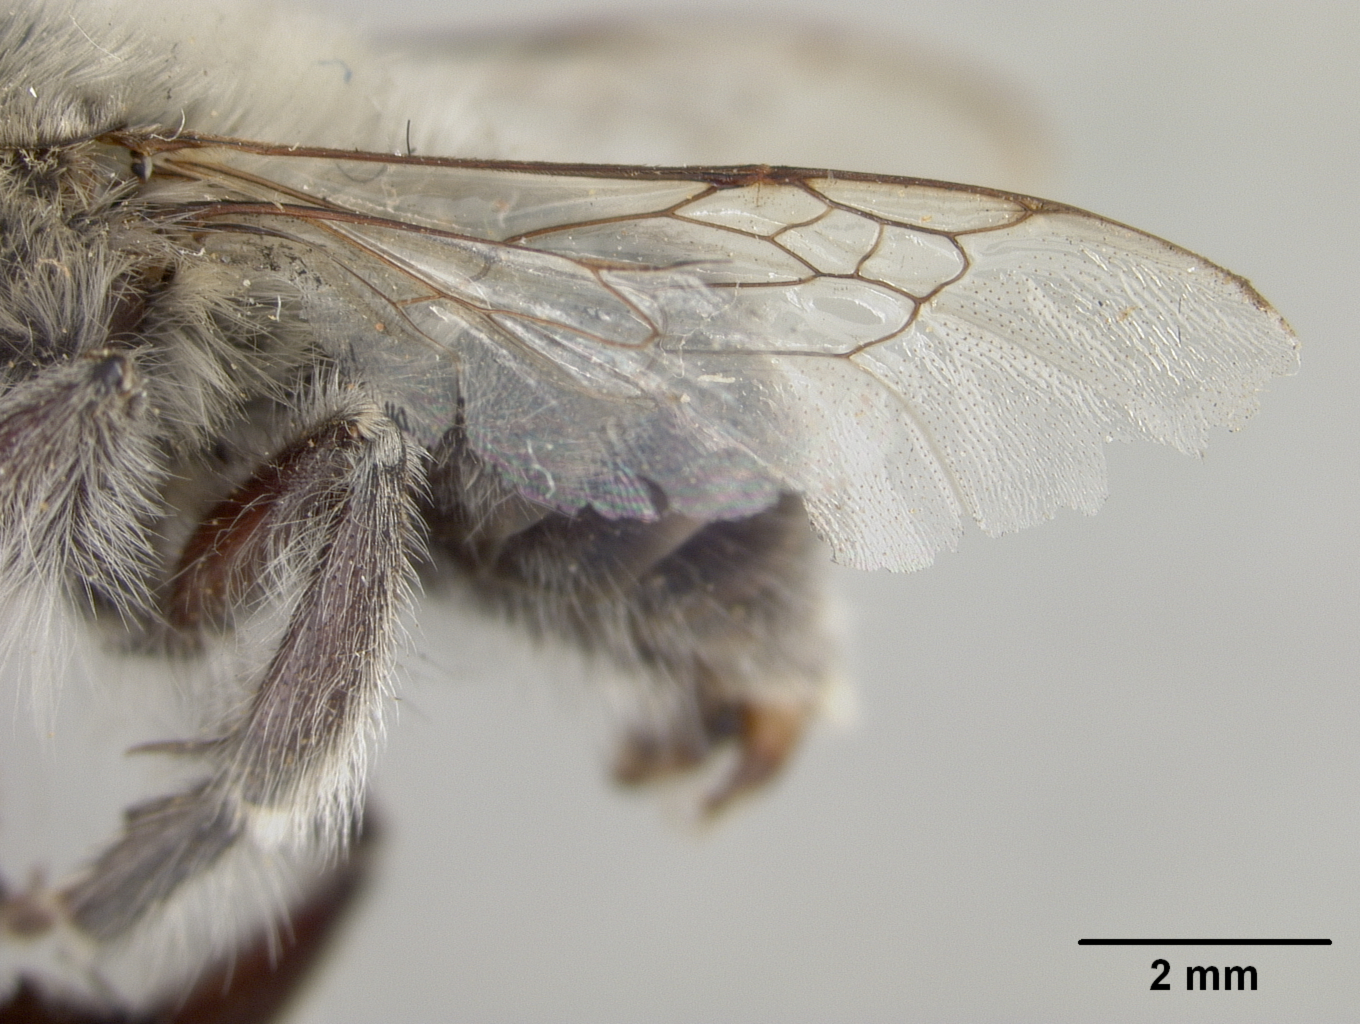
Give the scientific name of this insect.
Anthophora gohrmanae
